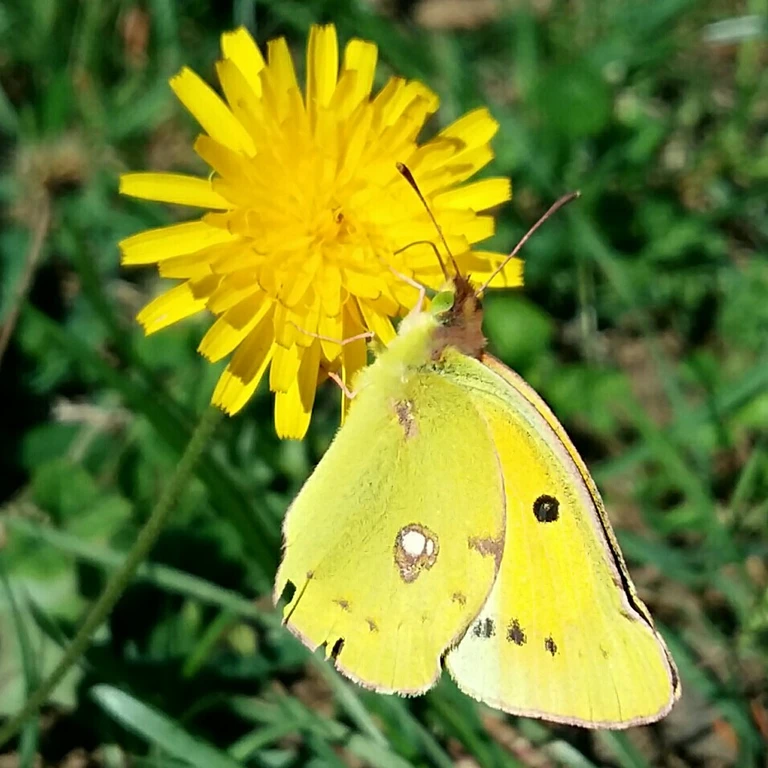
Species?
Colias croceus
